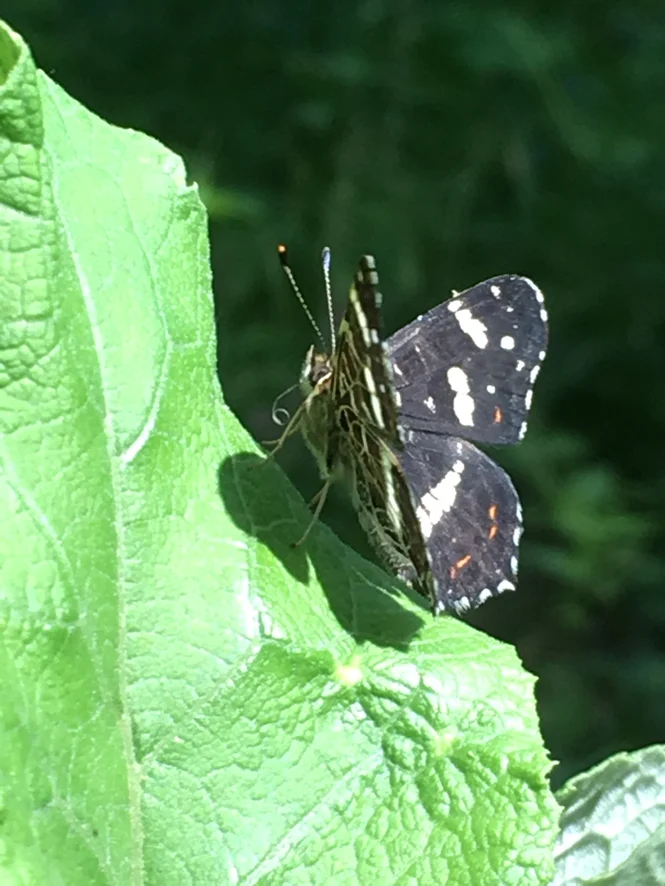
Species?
Araschnia levana
